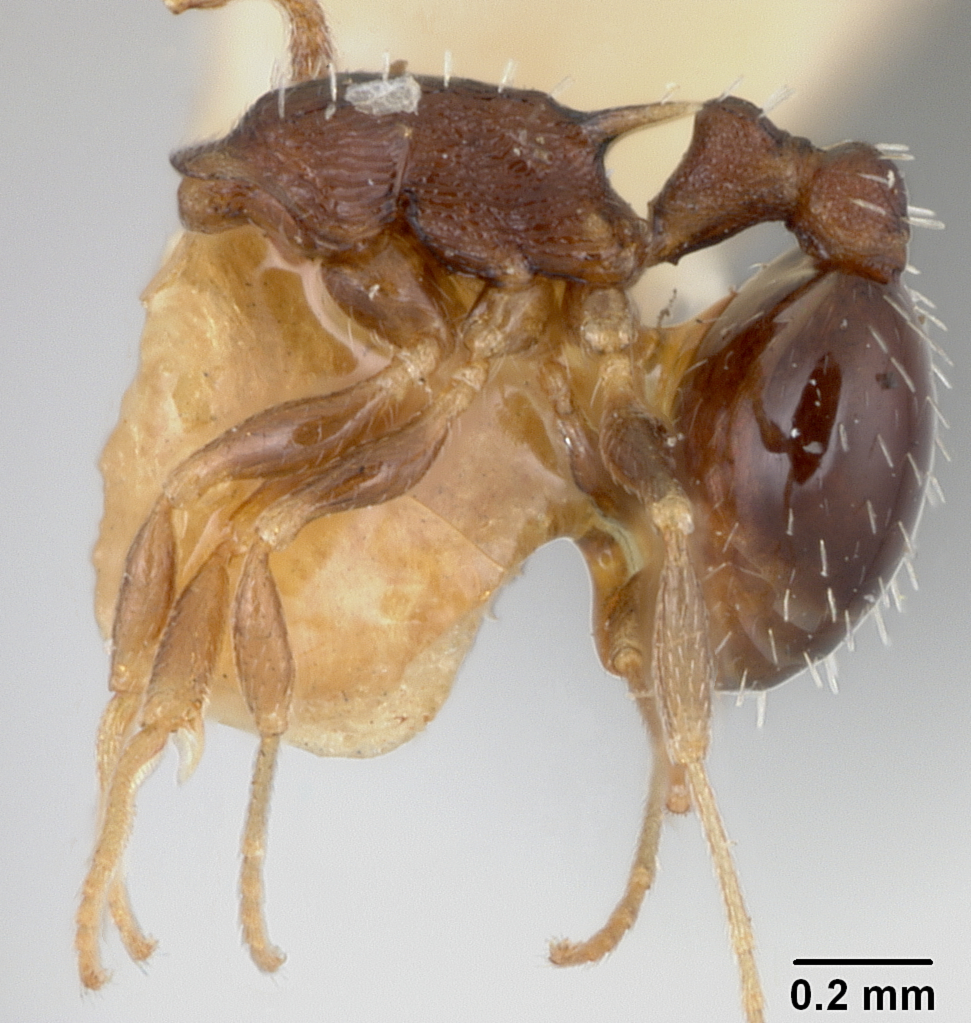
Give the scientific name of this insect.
Leptothorax longispinosus
